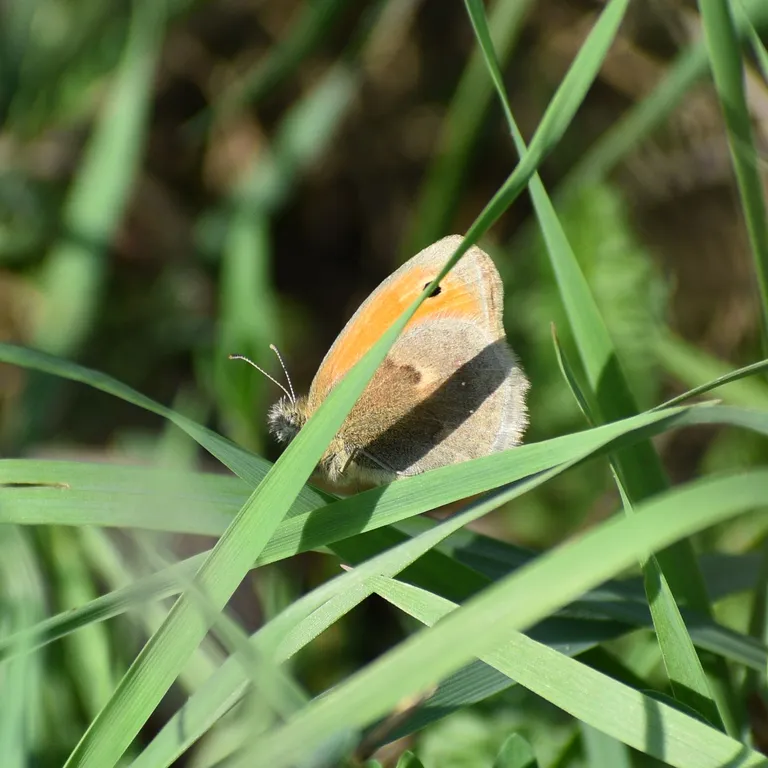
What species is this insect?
Coenonympha pamphilus
